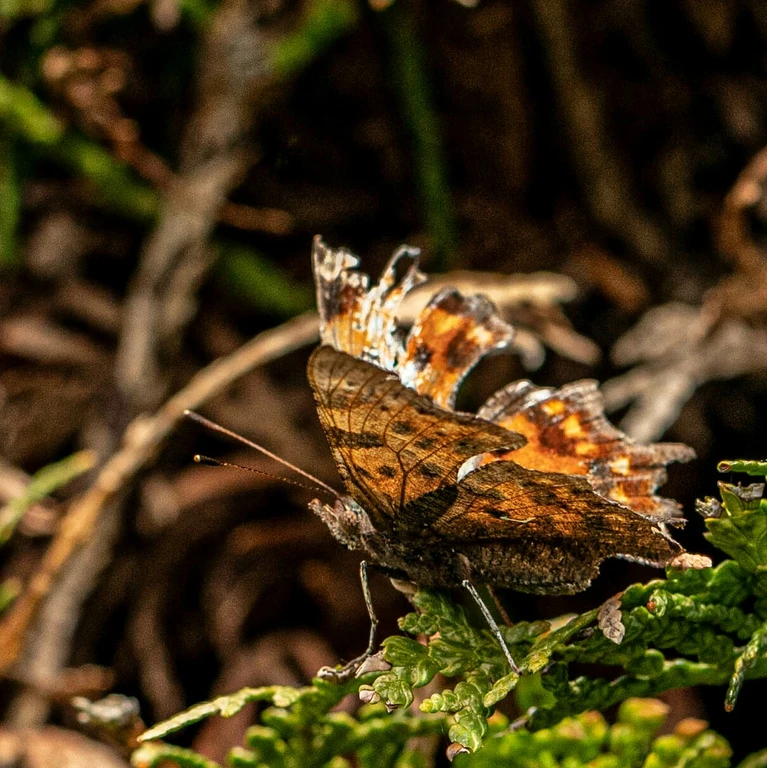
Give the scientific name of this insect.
Polygonia c-album
